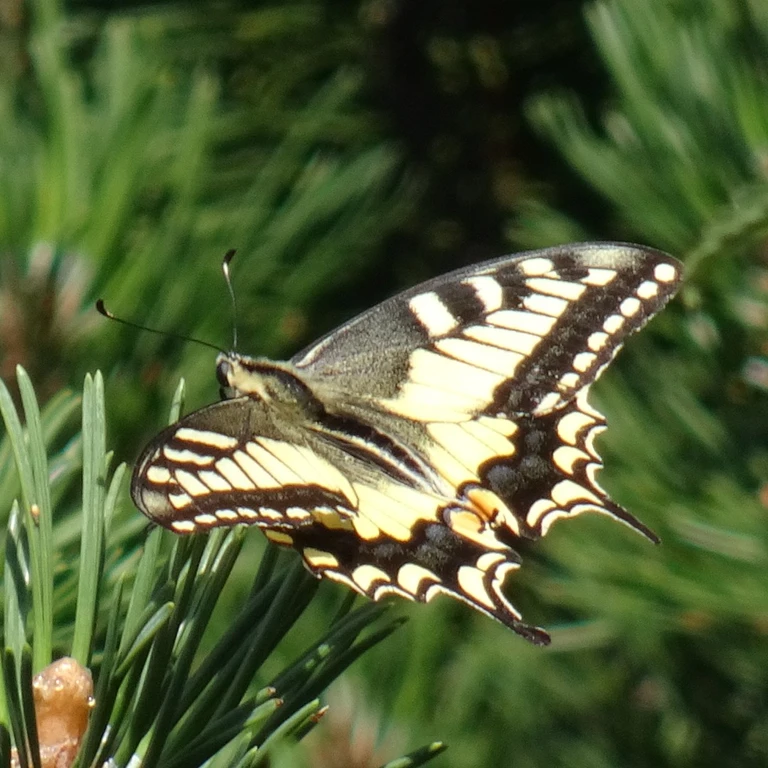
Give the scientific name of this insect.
Papilio machaon
